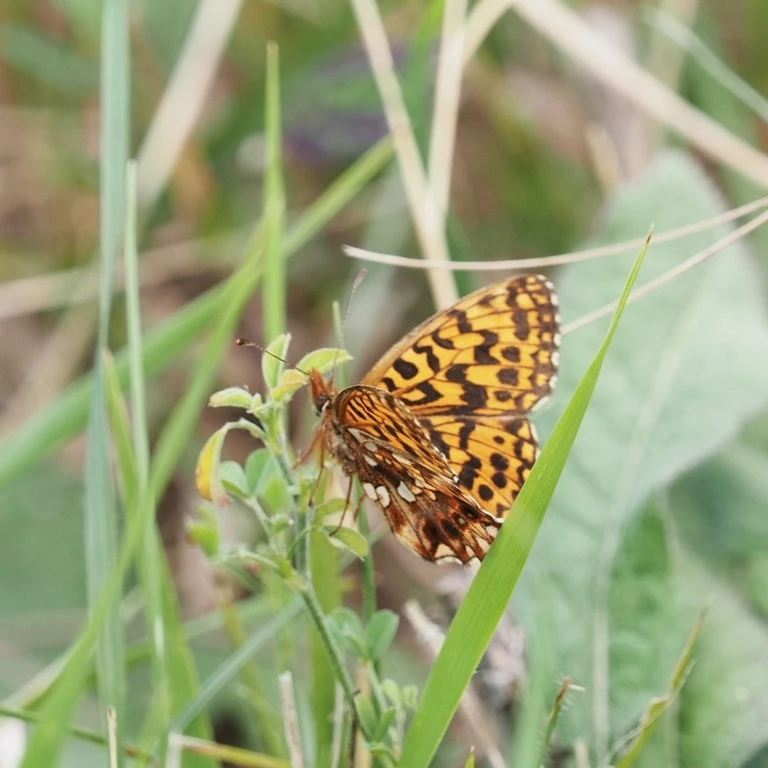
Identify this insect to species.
Boloria dia
